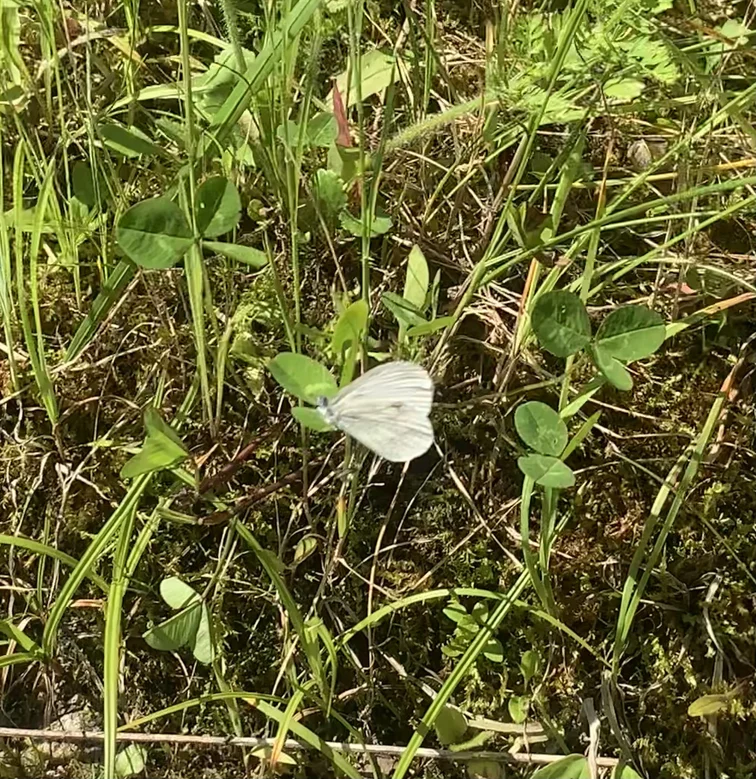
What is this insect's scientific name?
Leptidea sinapis/juvernica
